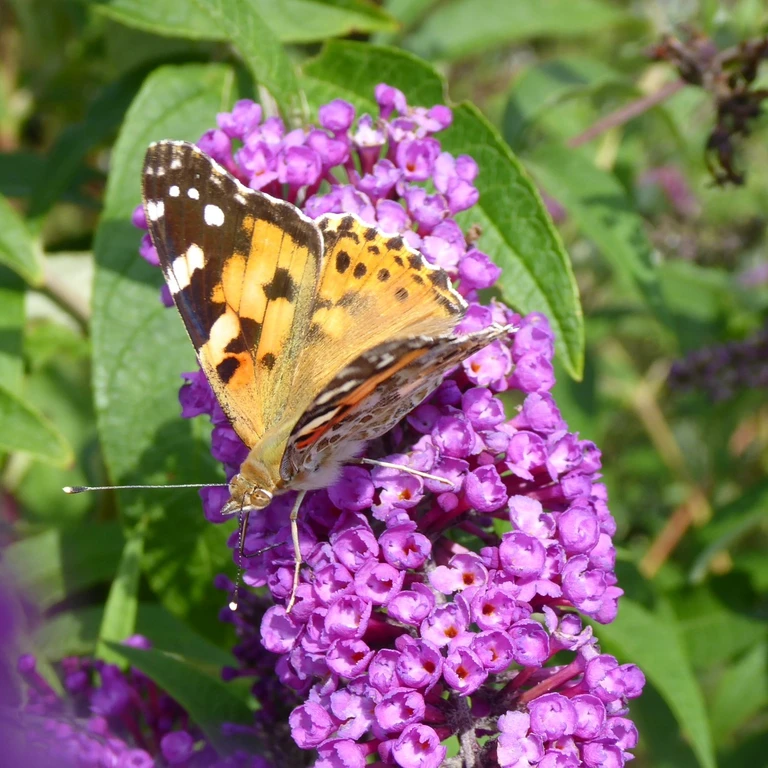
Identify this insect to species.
Vanessa cardui
